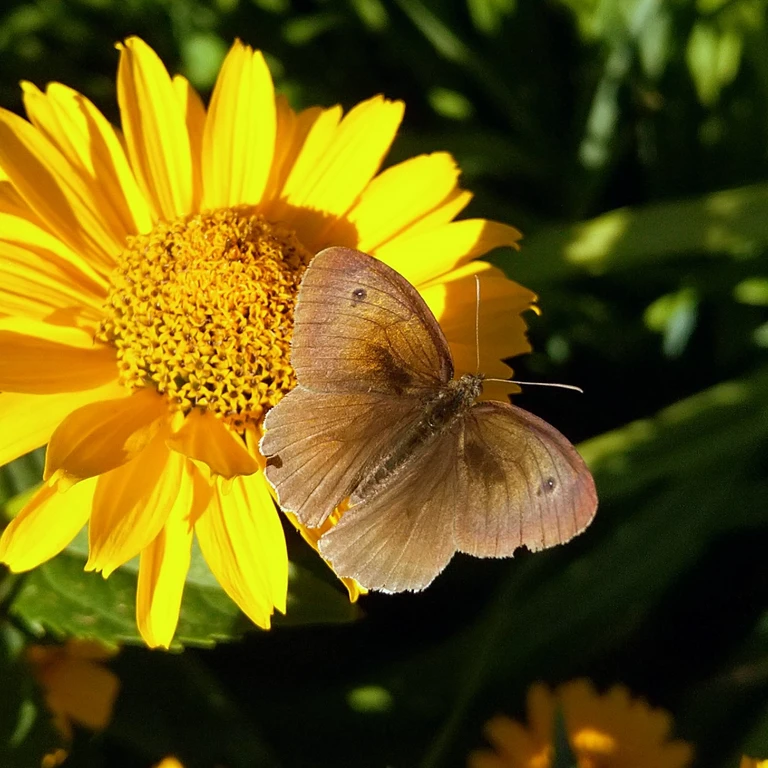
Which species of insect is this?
Maniola jurtina
